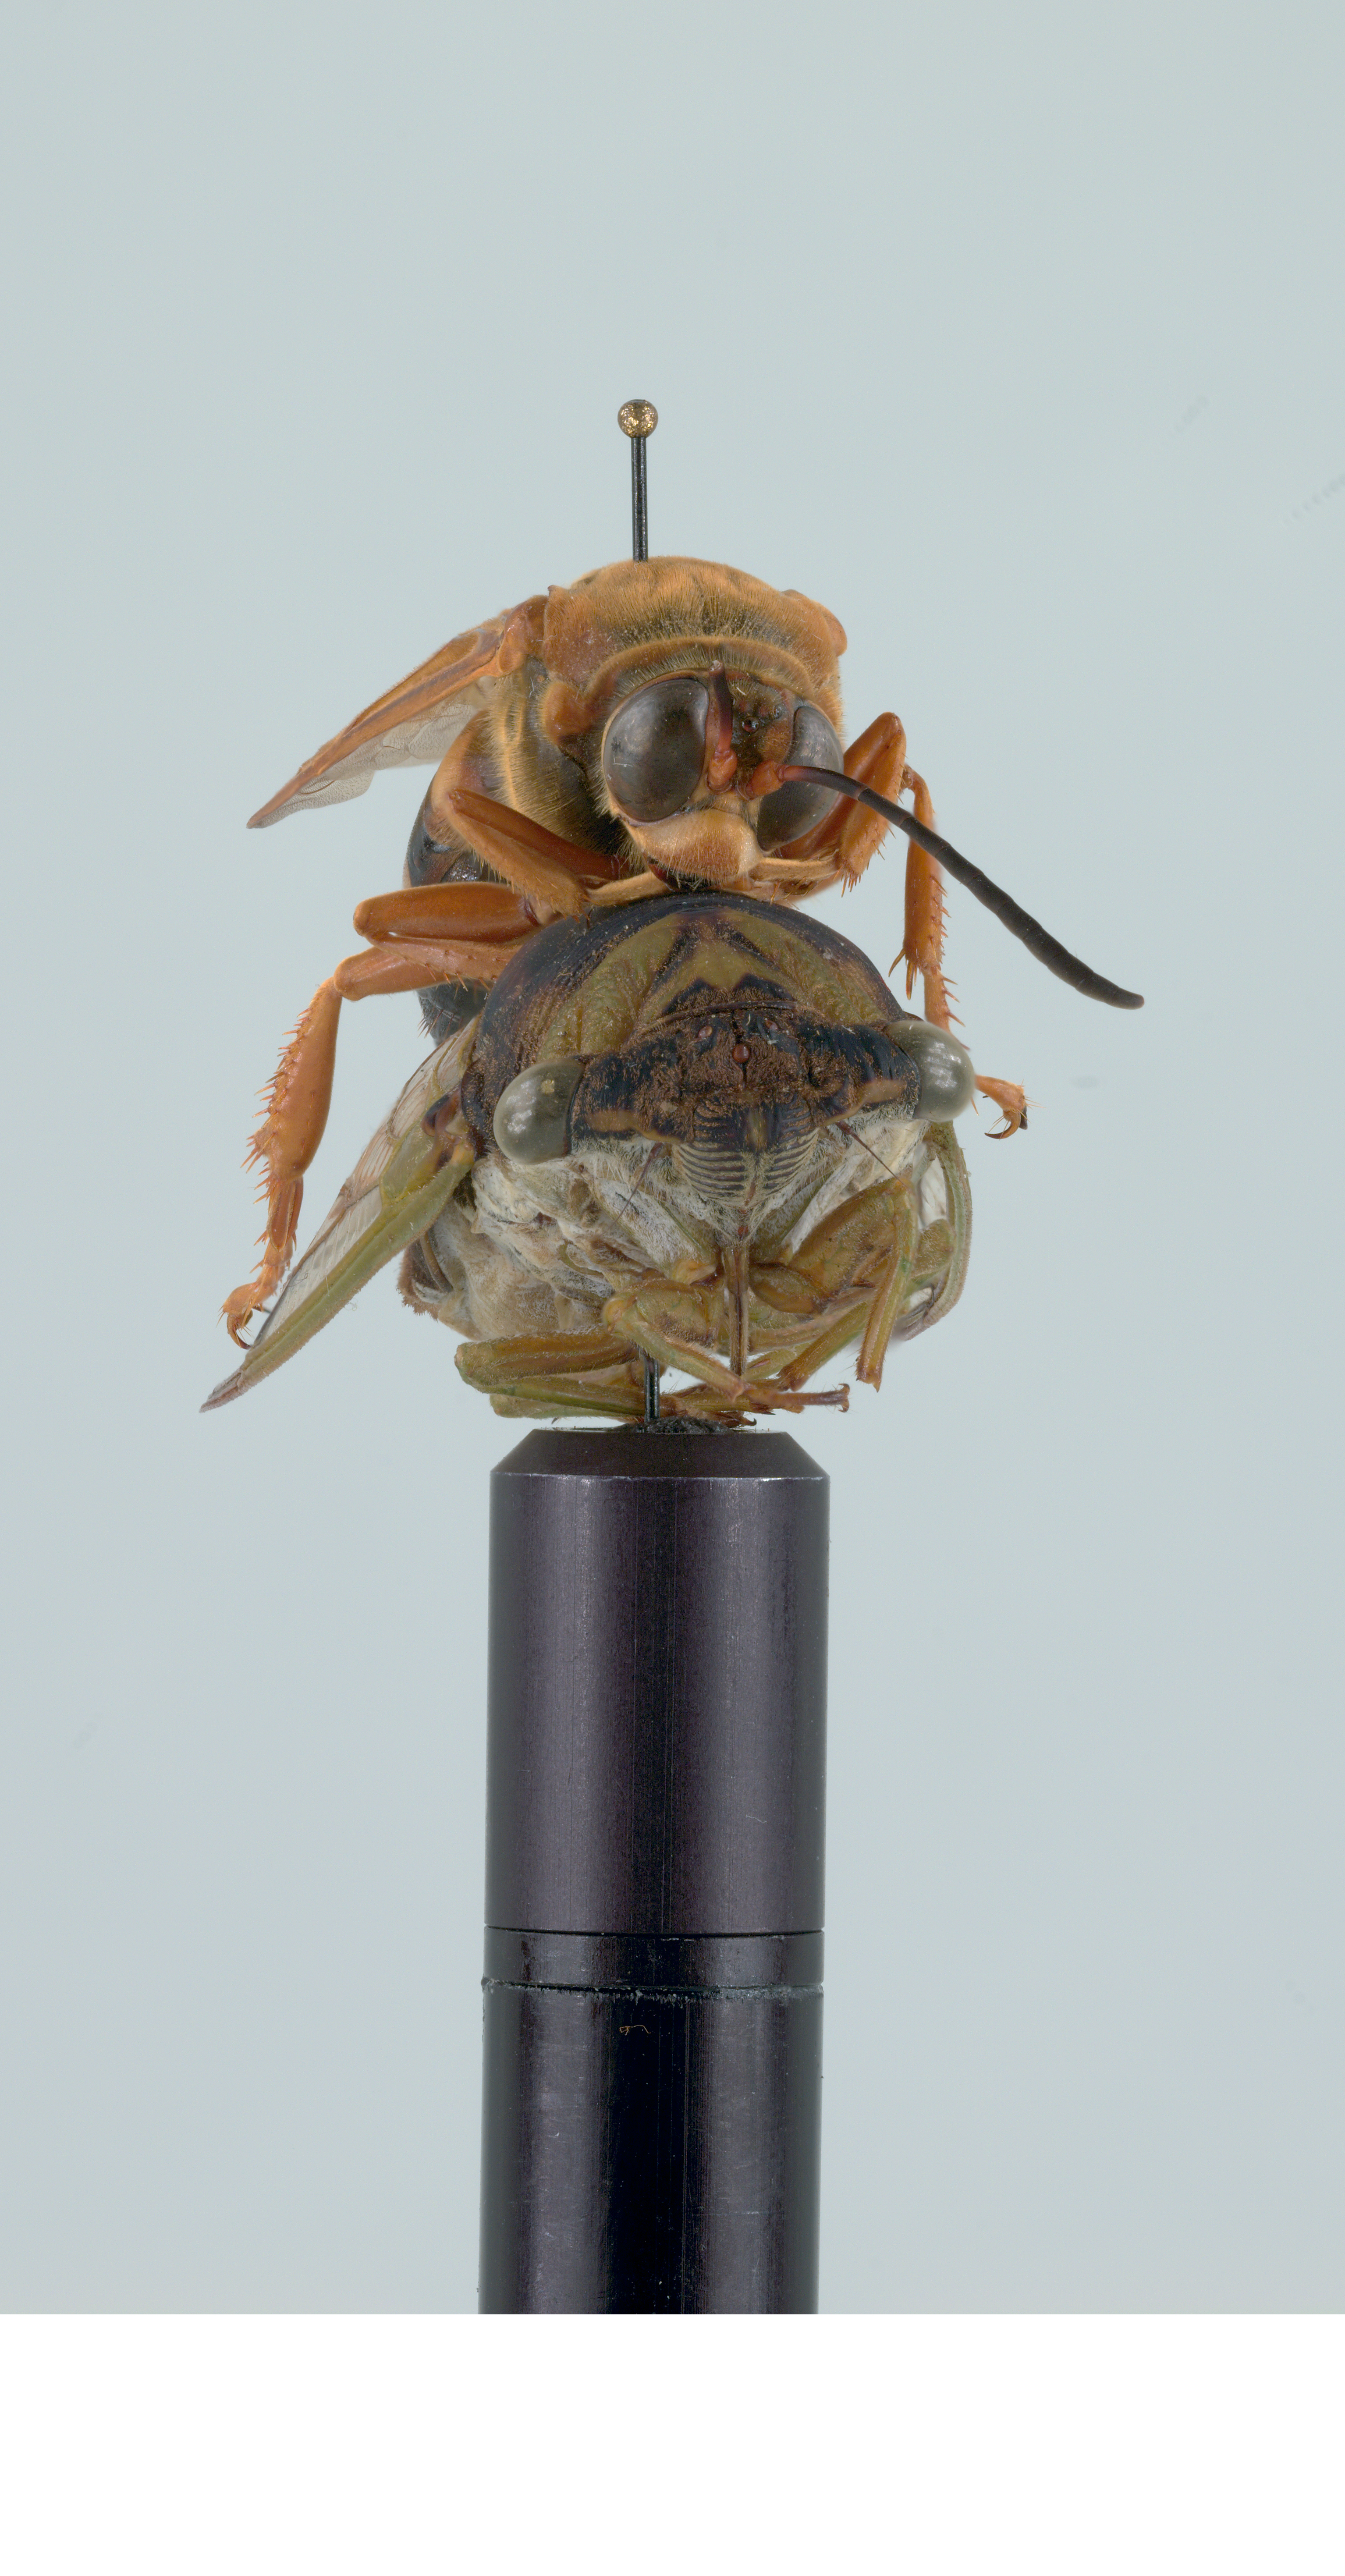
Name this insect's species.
Sphecius speciosus
